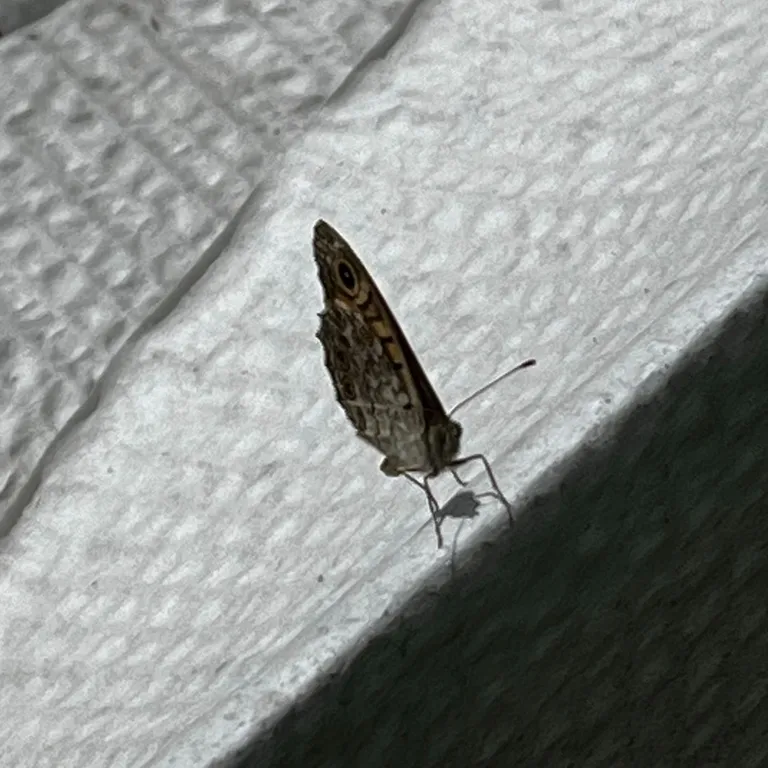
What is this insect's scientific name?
Lasiommata megera (also Pararge megera)
